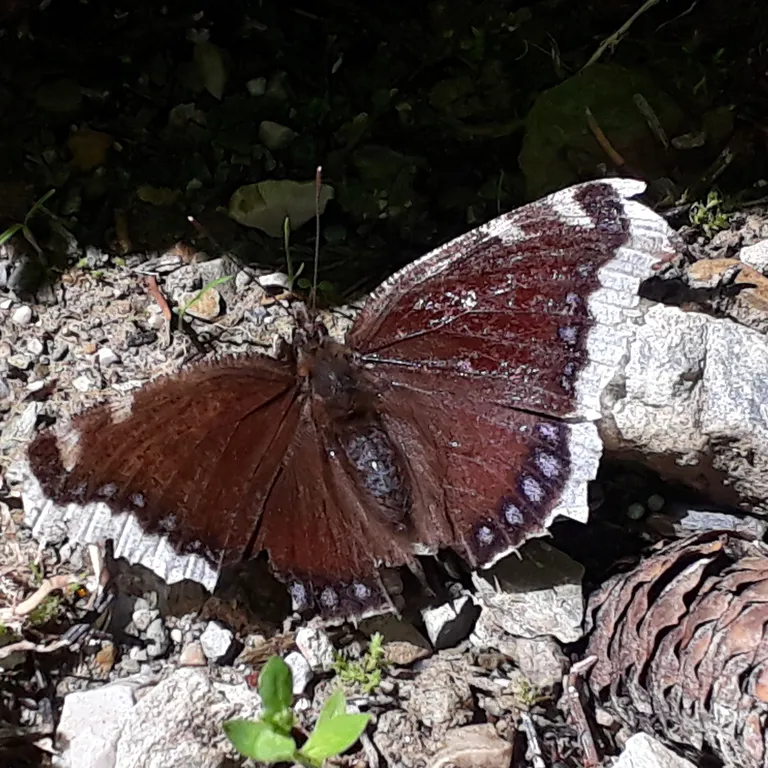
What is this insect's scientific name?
Nymphalis antiopa
